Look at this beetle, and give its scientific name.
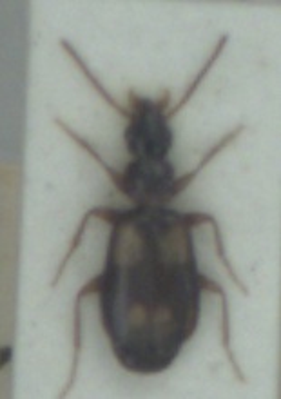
Calodromius spilotus
